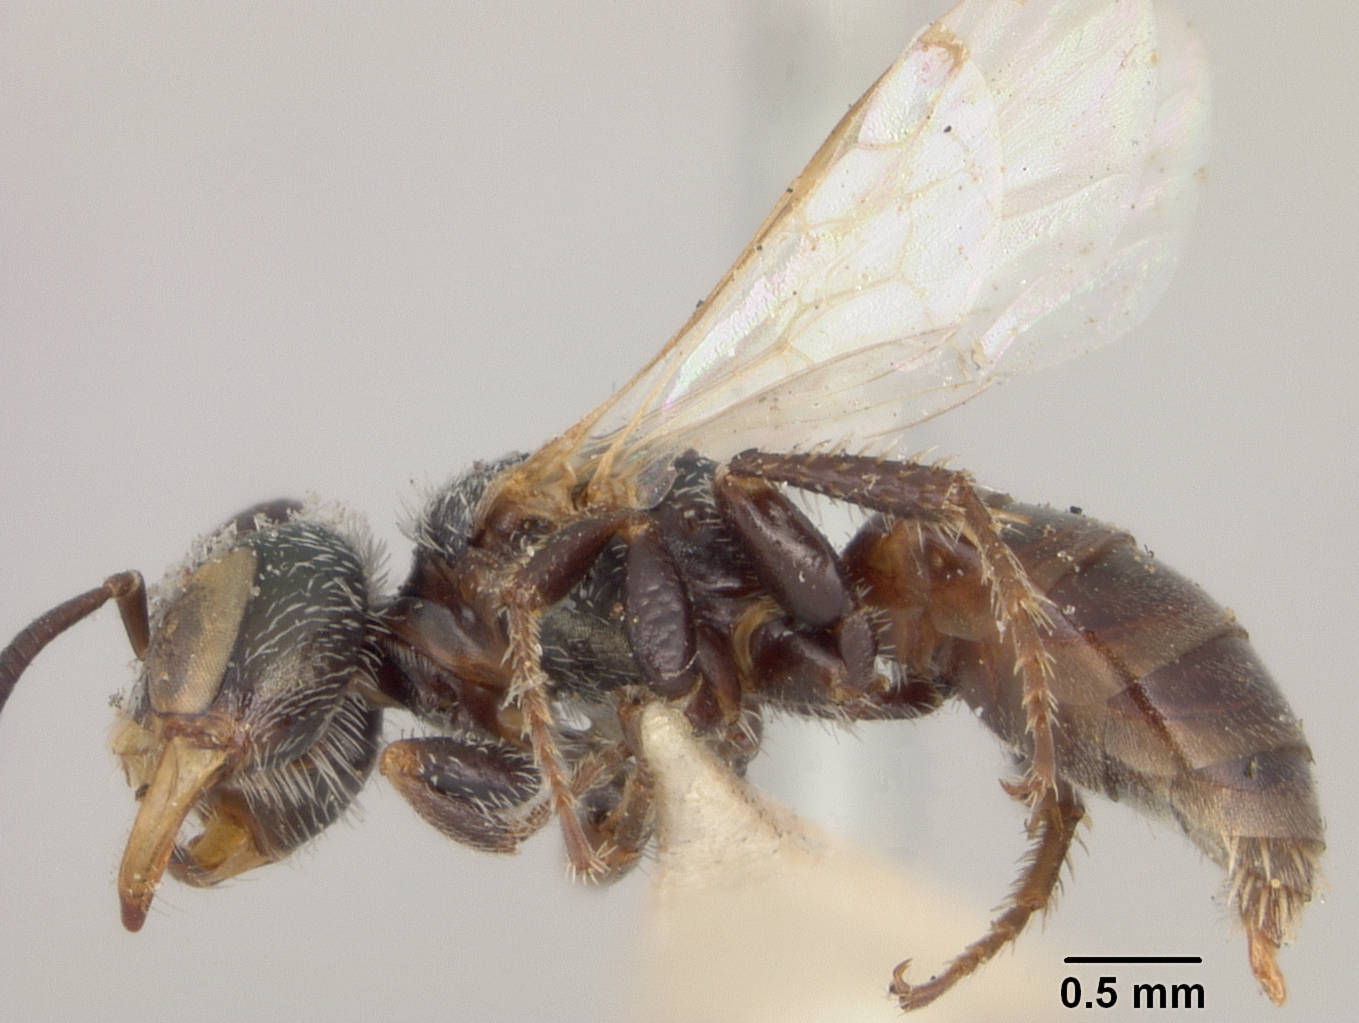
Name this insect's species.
Perdita dinognatha
